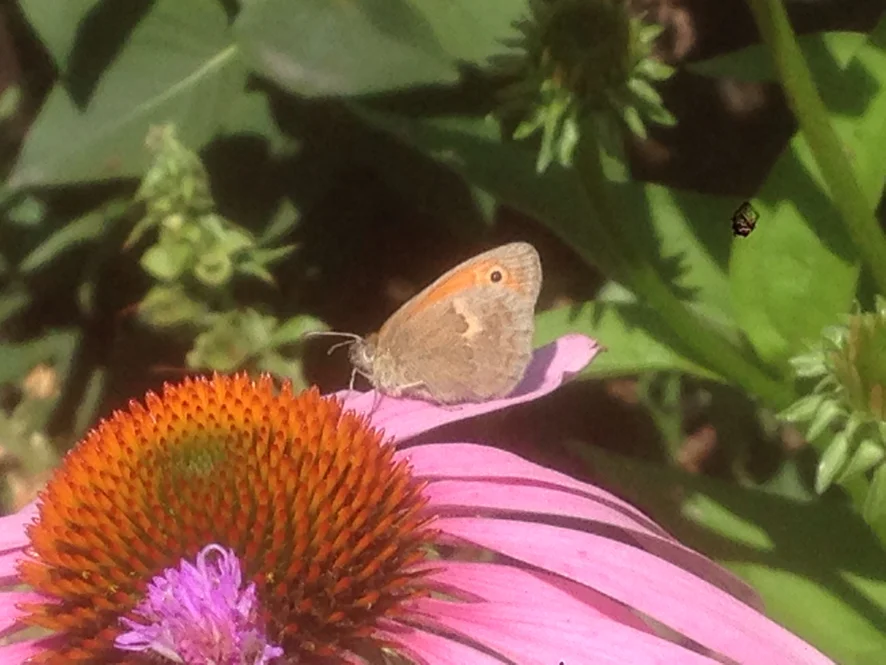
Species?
Coenonympha pamphilus
